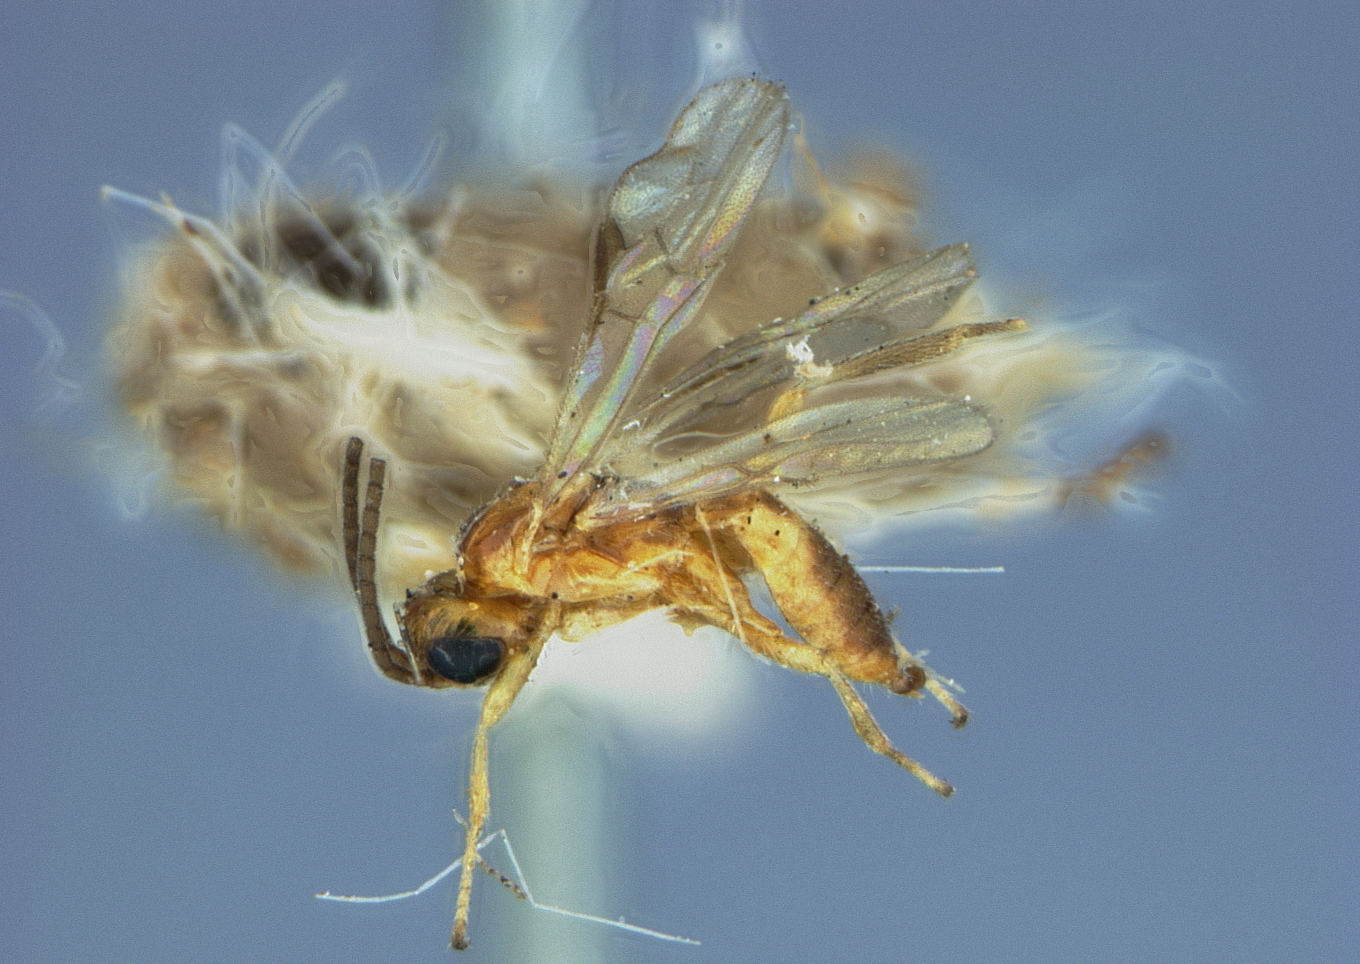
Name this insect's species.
Bracon rhyssamati
